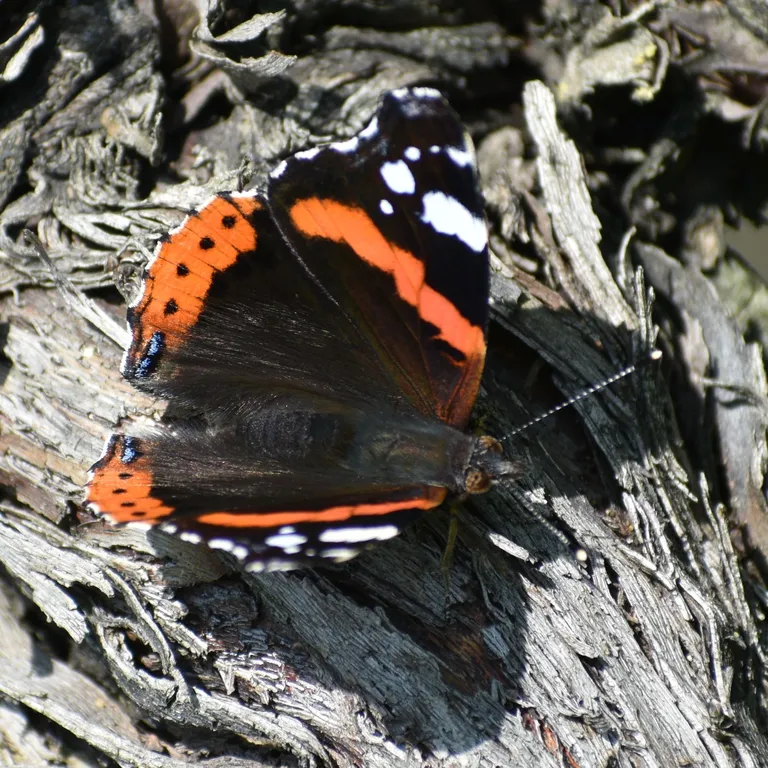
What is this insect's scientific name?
Vanessa atalanta
